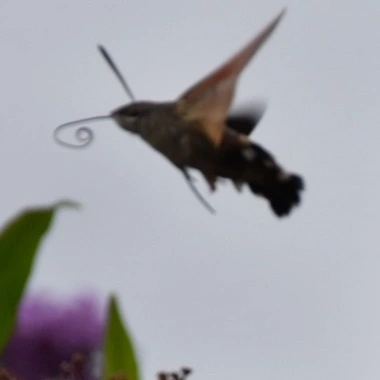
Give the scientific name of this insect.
Macroglossum stellatarum
